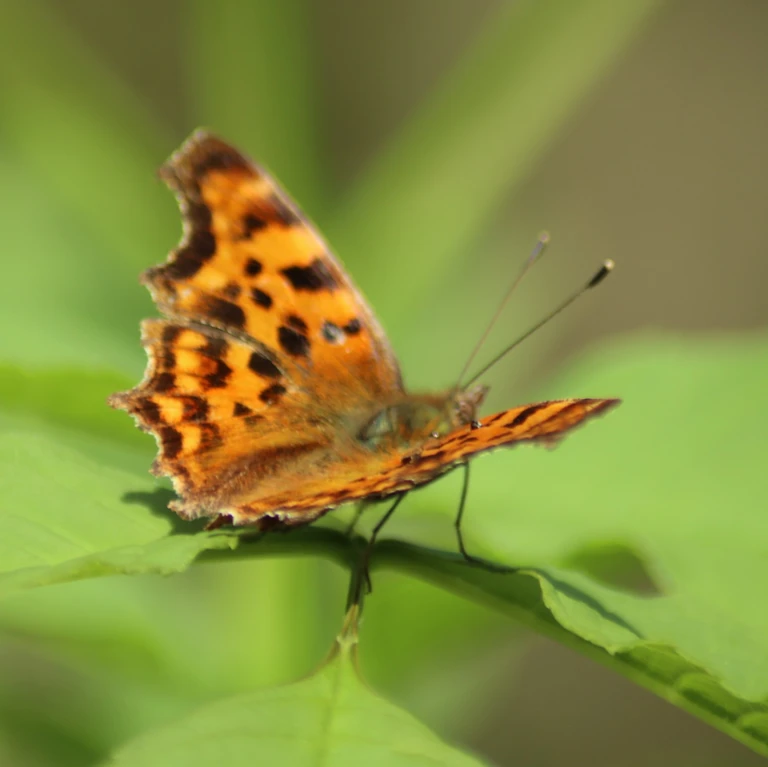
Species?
Polygonia c-album
